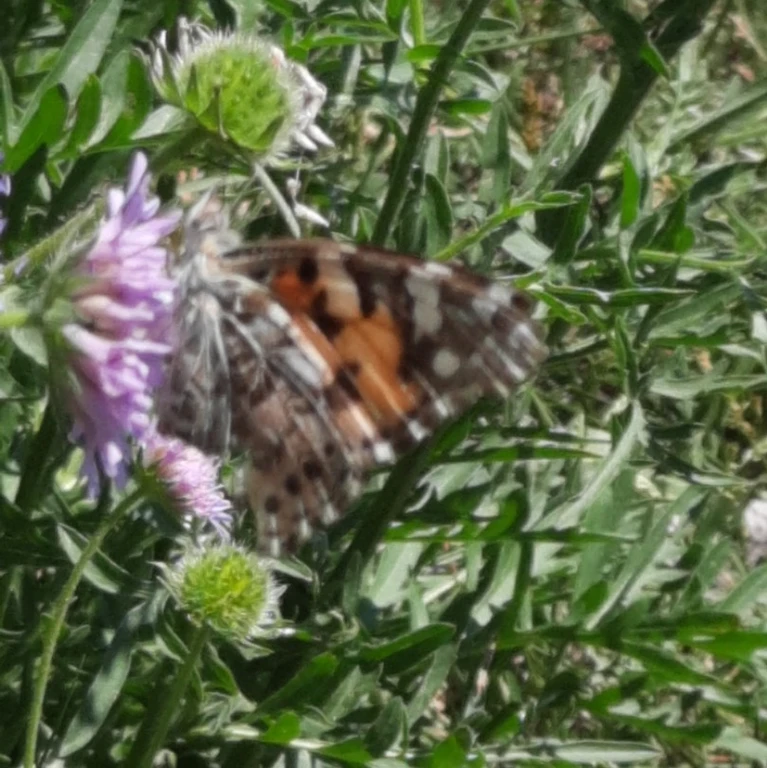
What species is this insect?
Vanessa cardui
